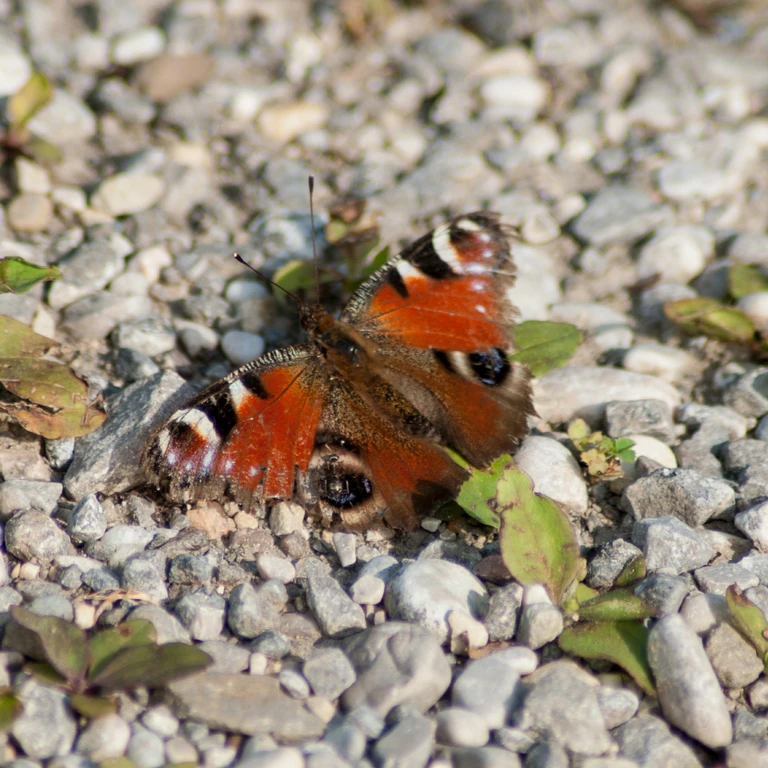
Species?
Aglais io
